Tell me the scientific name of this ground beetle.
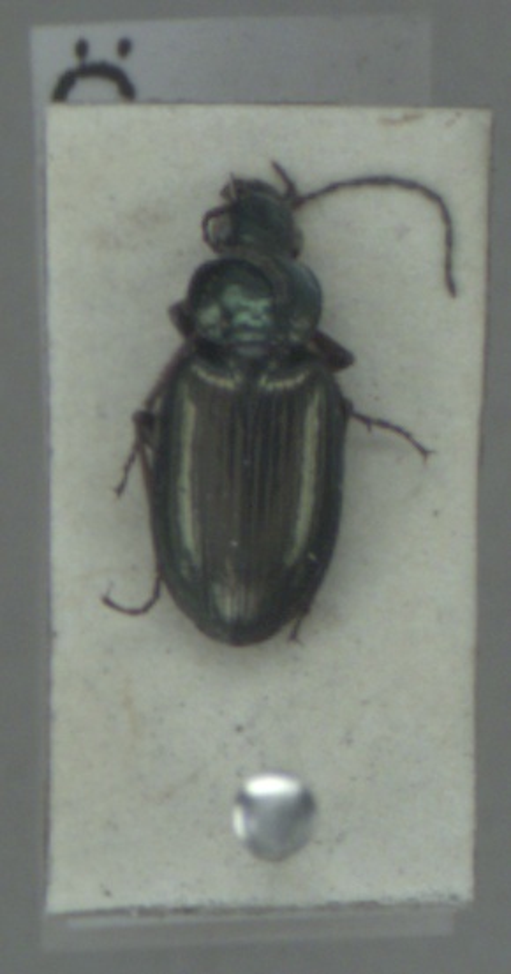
Agonum muelleri
